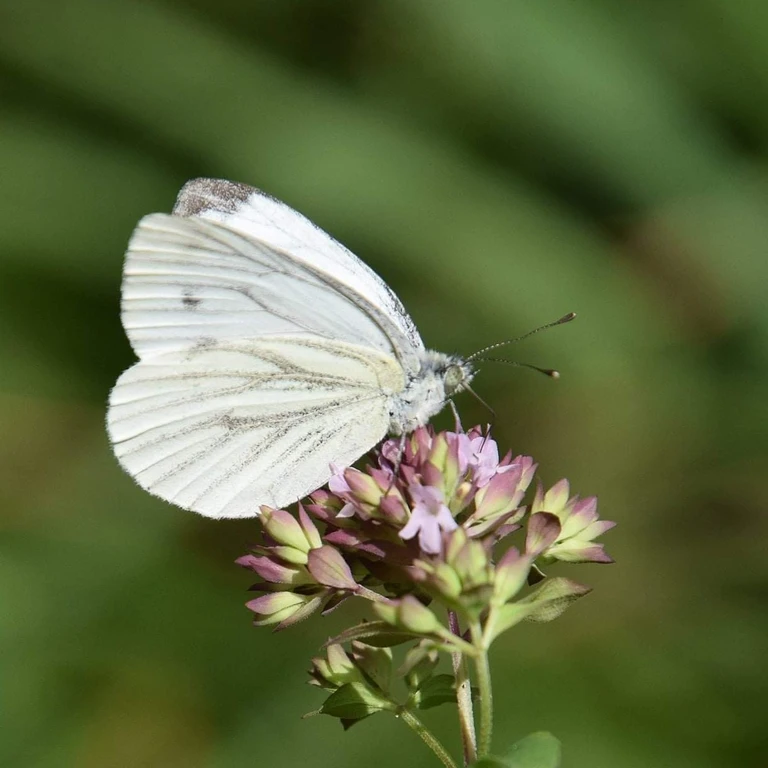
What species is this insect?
Pieris napi
